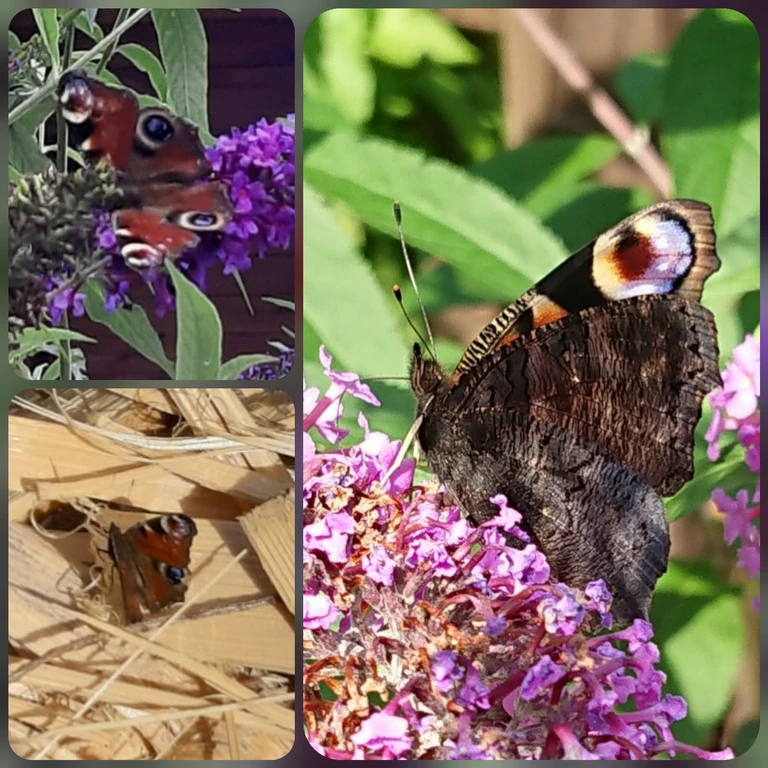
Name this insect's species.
Aglais io
